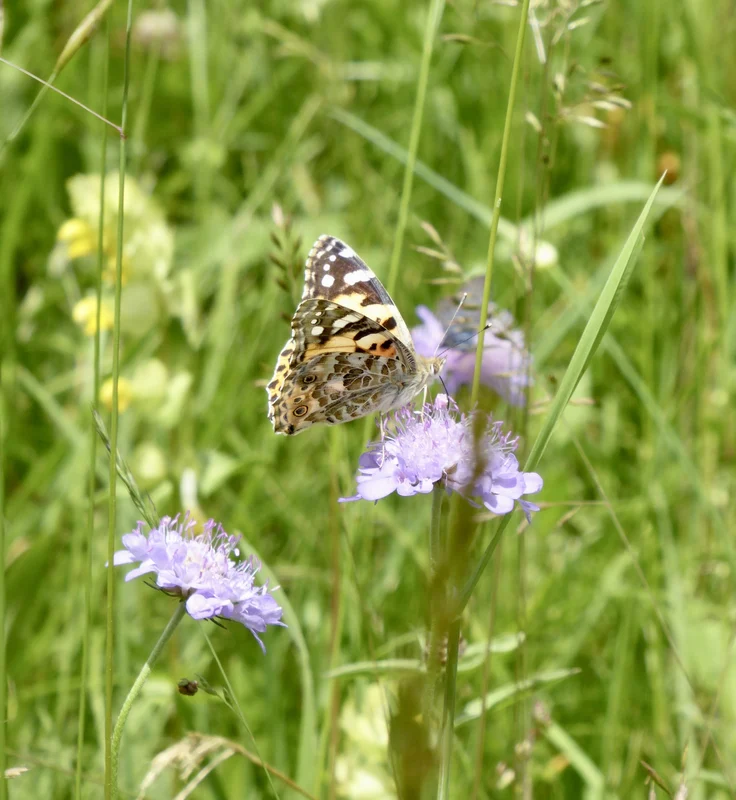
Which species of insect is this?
Vanessa cardui
